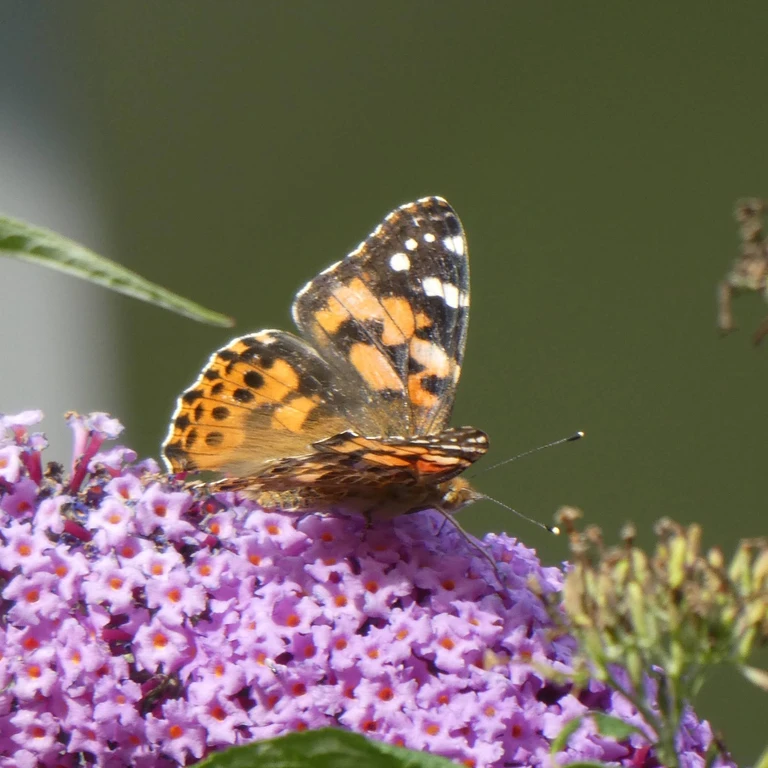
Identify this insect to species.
Vanessa cardui
